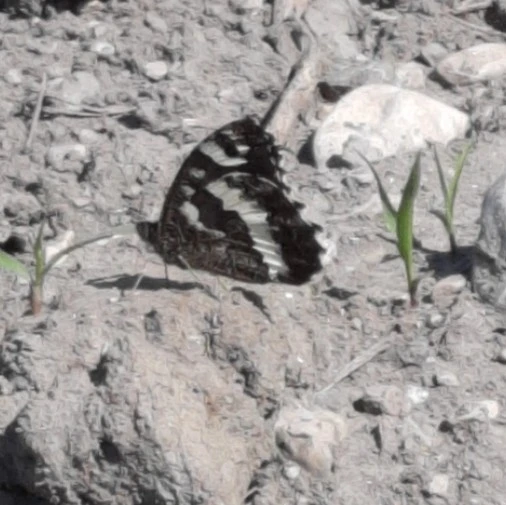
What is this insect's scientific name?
Brintesia circe
